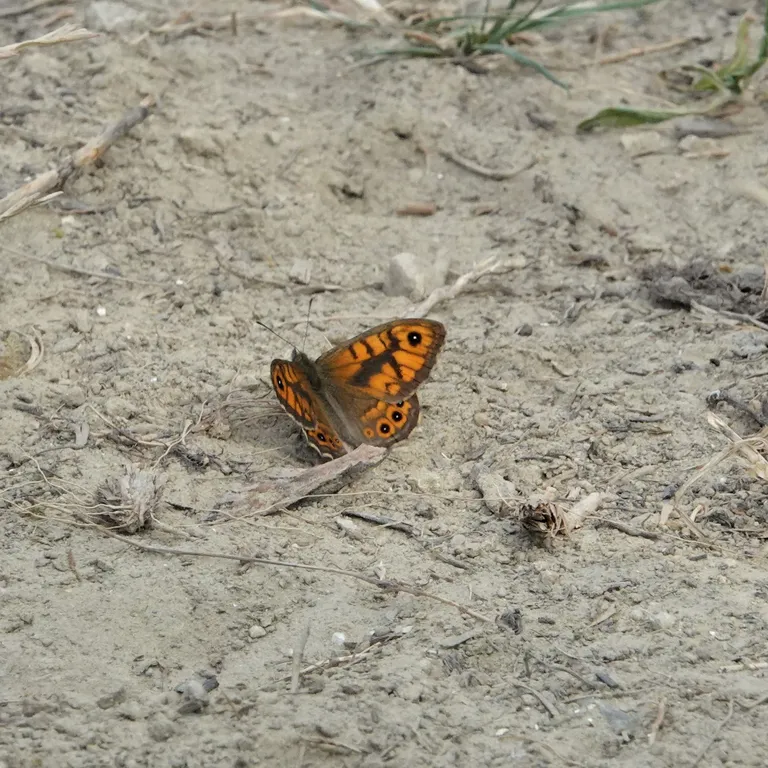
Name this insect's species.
Lasiommata megera (also Pararge megera)
